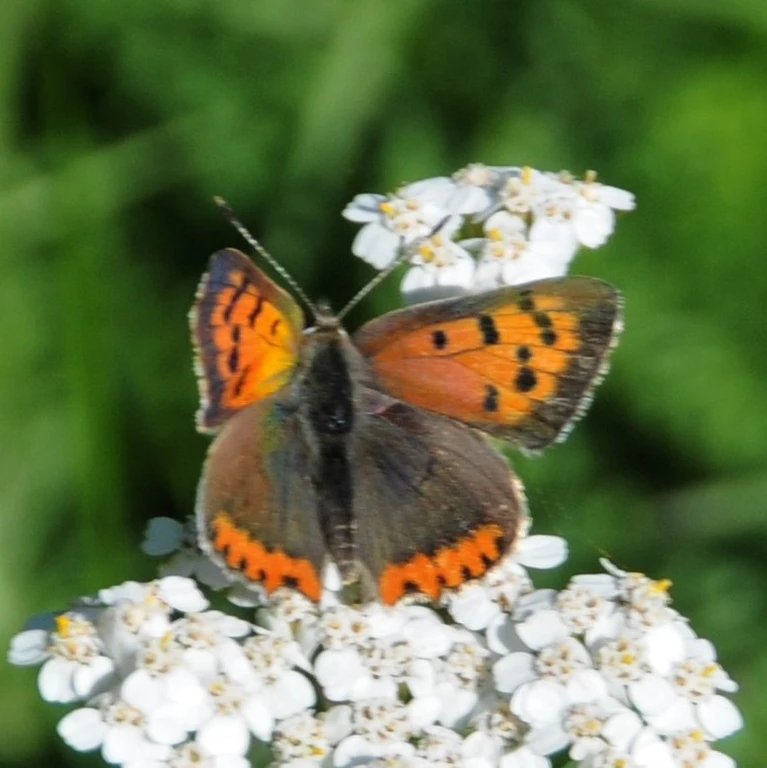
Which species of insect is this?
Lycaena phlaeas
